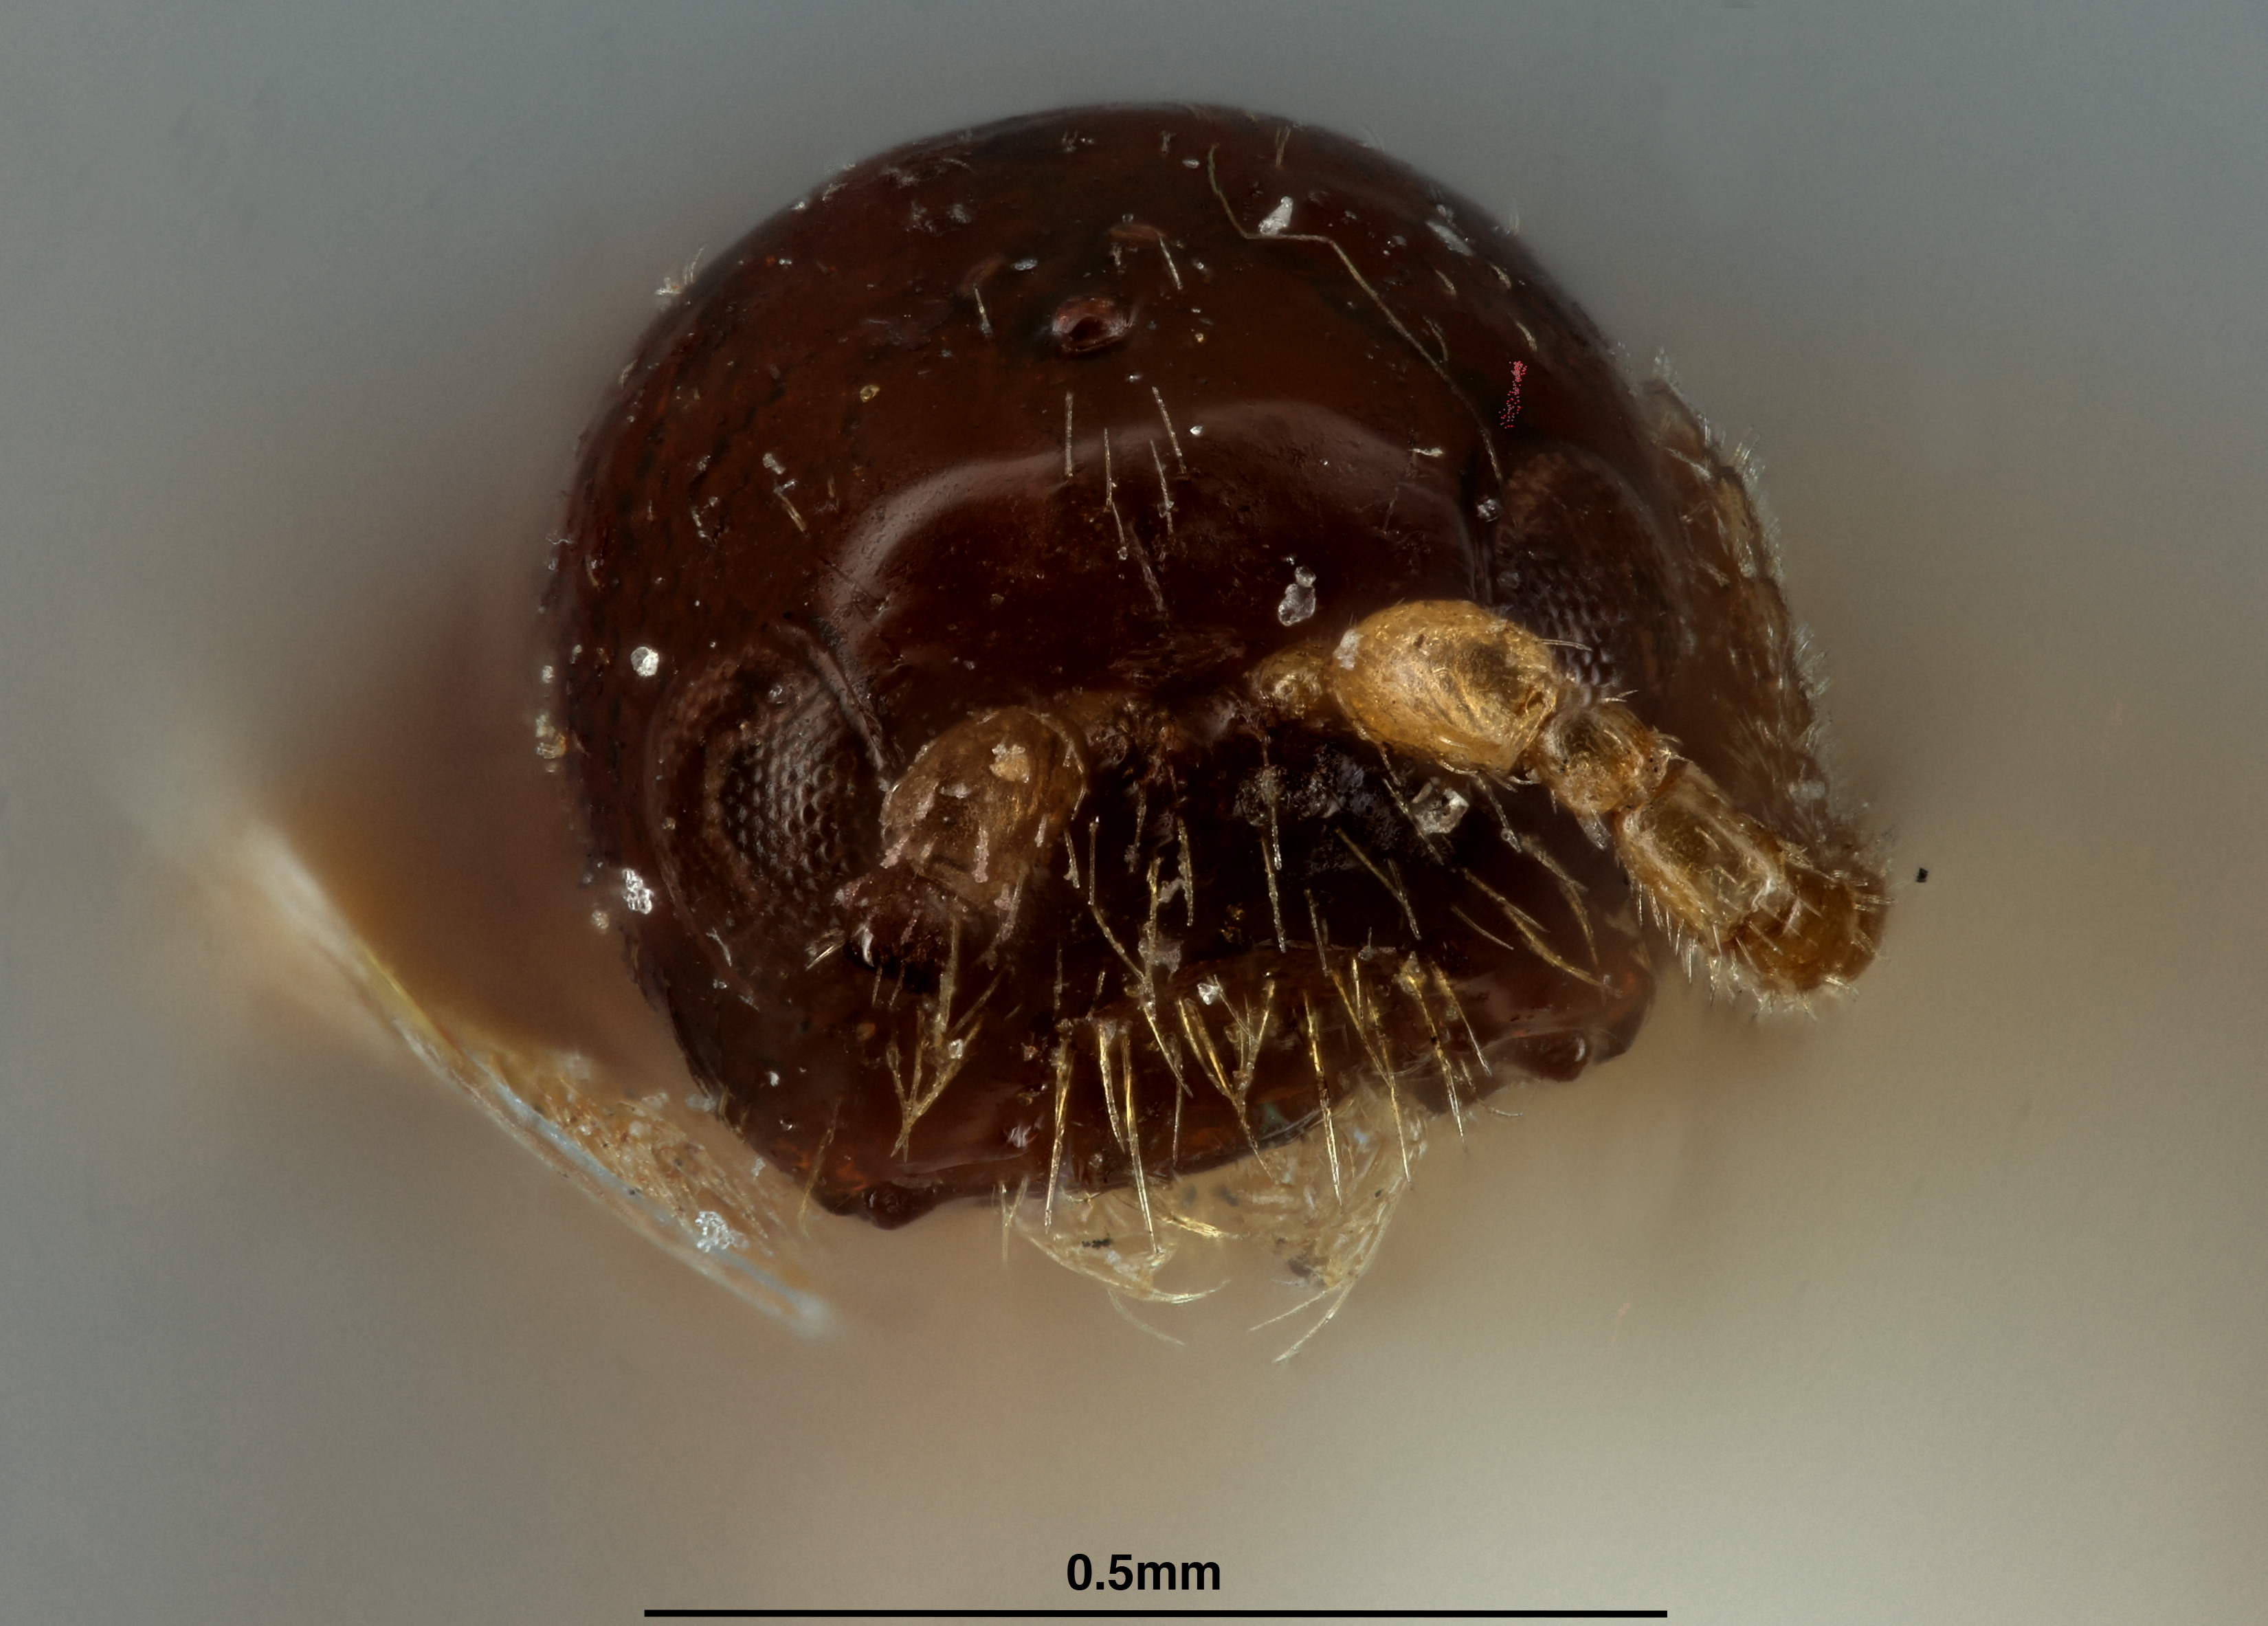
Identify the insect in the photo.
Histeromerus canadensis
